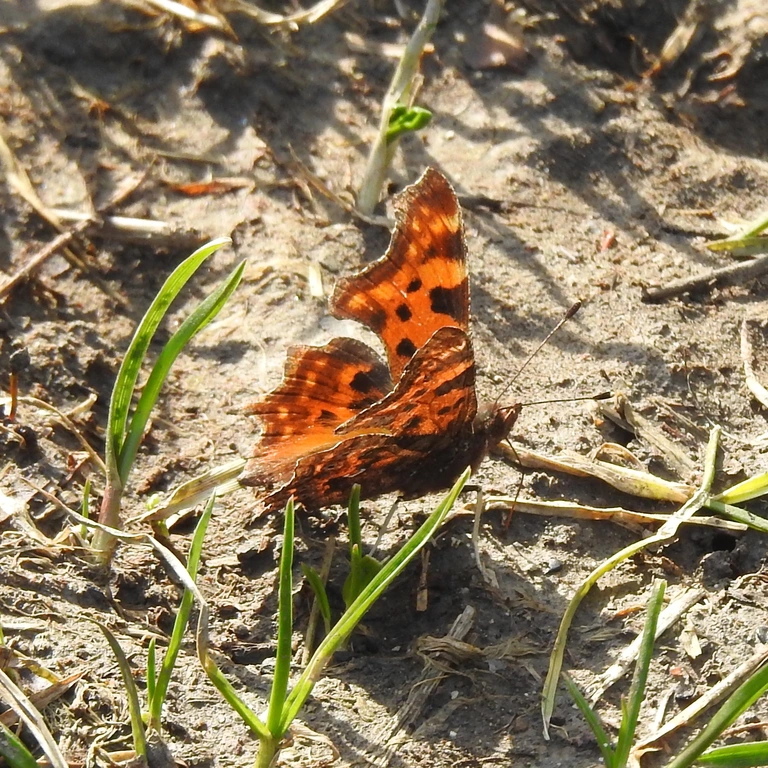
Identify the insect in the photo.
Polygonia c-album
